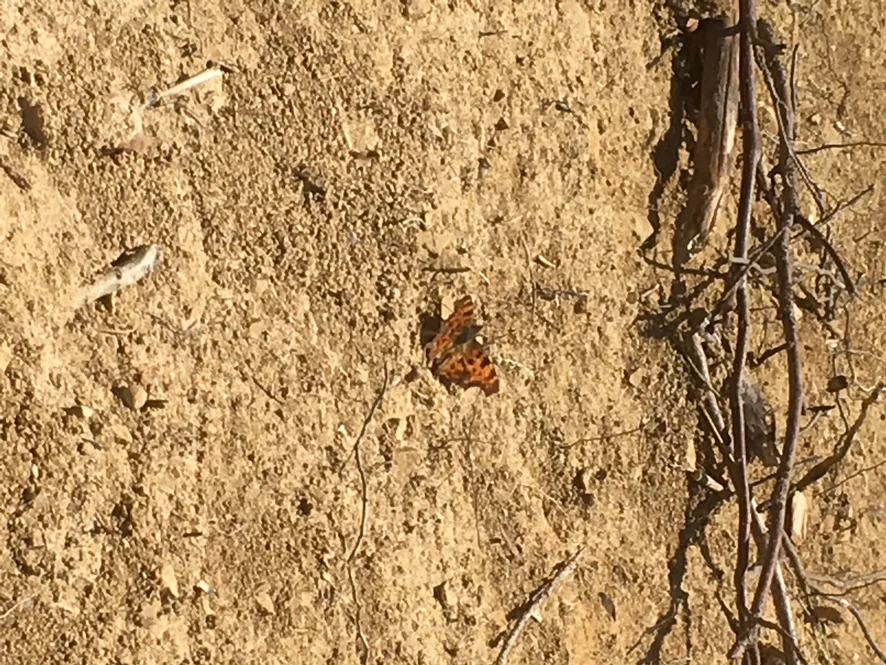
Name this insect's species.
Polygonia c-album
